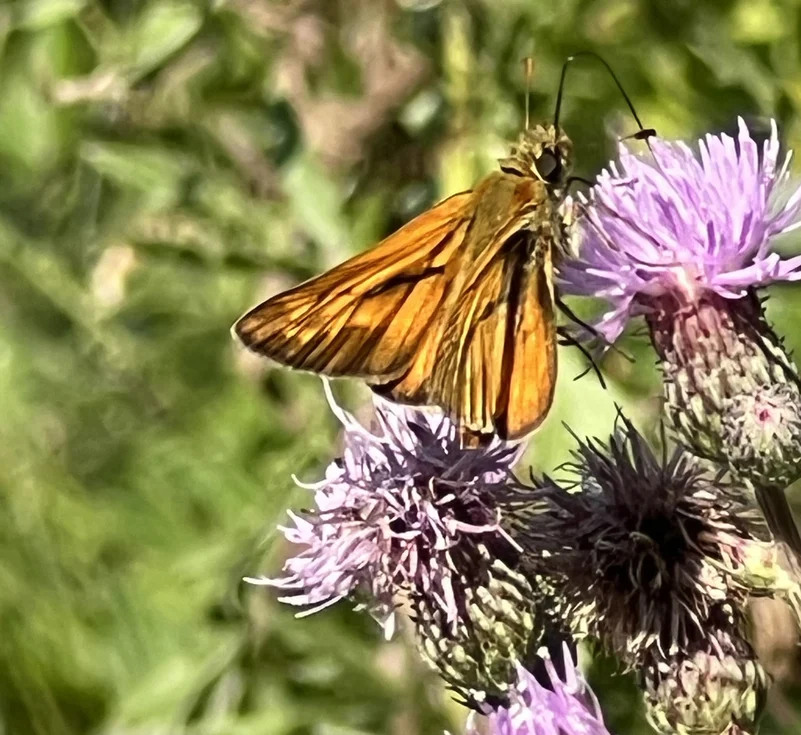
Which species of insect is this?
Ochlodes sylvanus (also Ochlodes venata)
